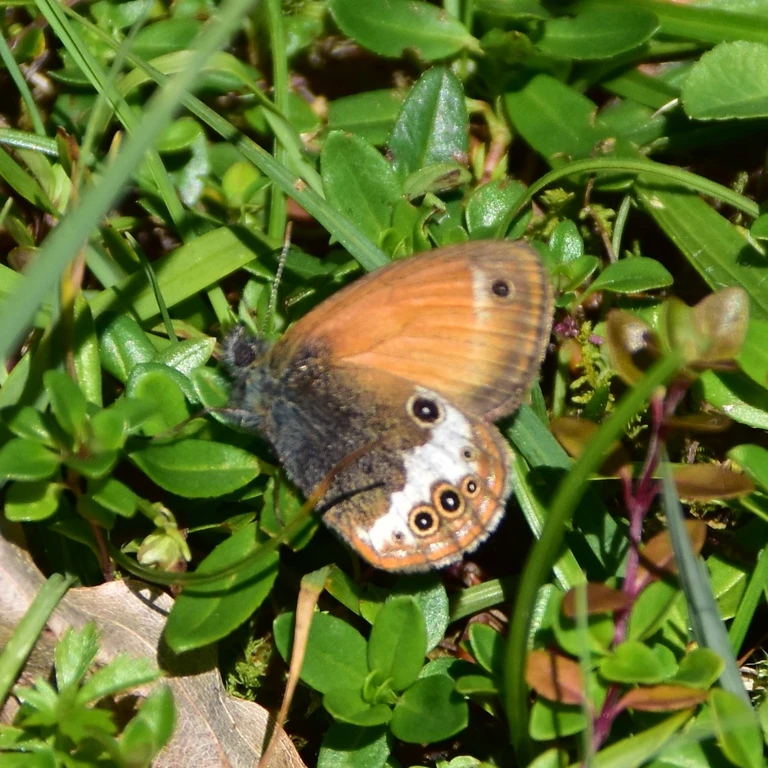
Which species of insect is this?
Coenonympha arcania
